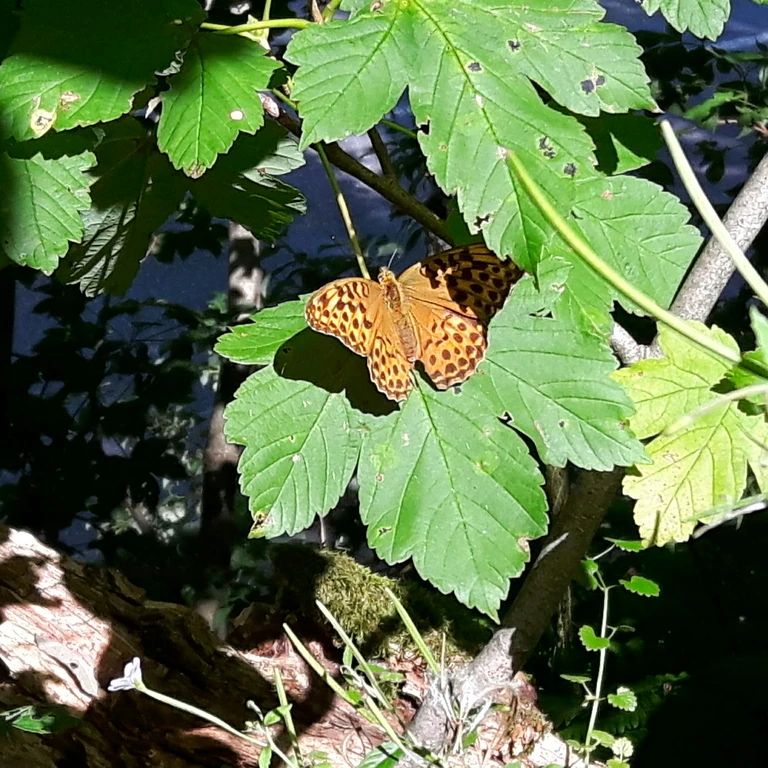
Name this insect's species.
Argynnis paphia
